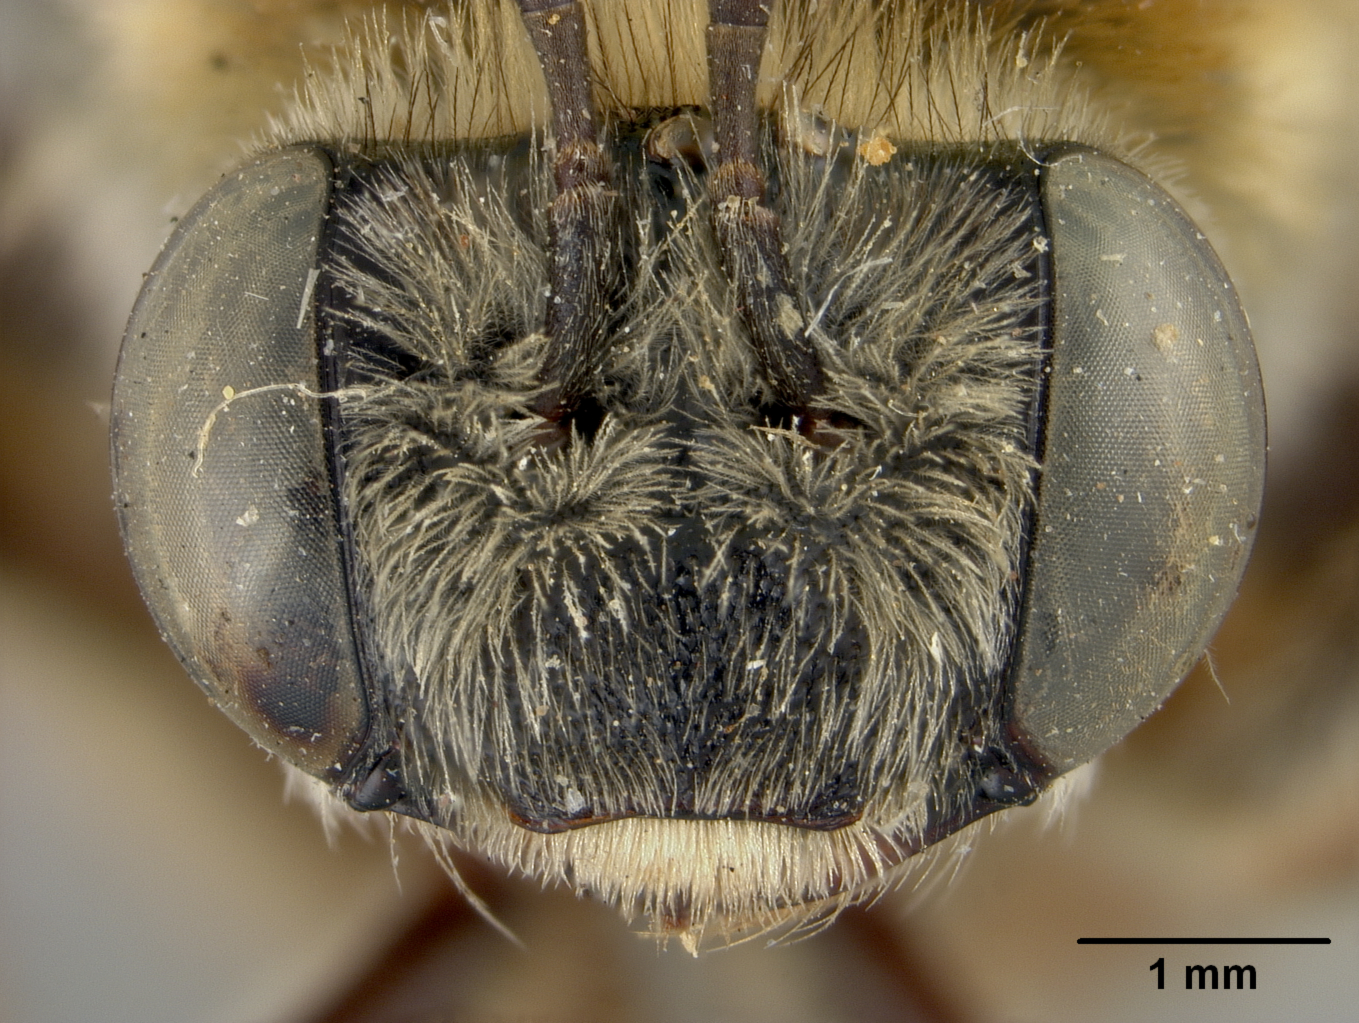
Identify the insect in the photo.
Melissodes thelypodii
